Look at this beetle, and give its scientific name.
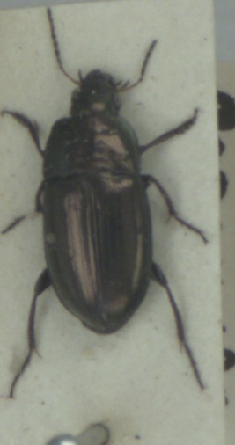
Amara aenea
